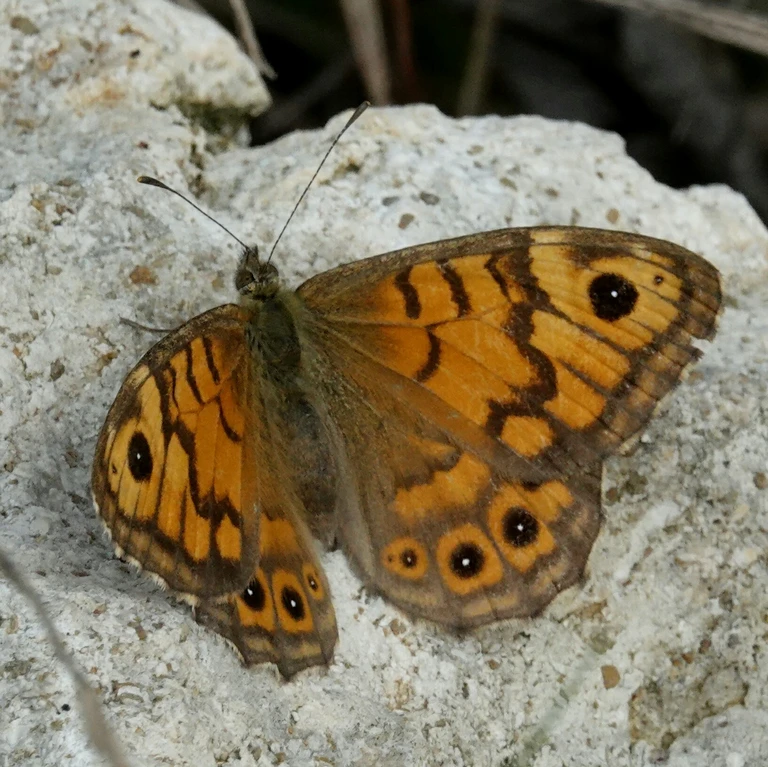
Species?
Lasiommata megera (also Pararge megera)
